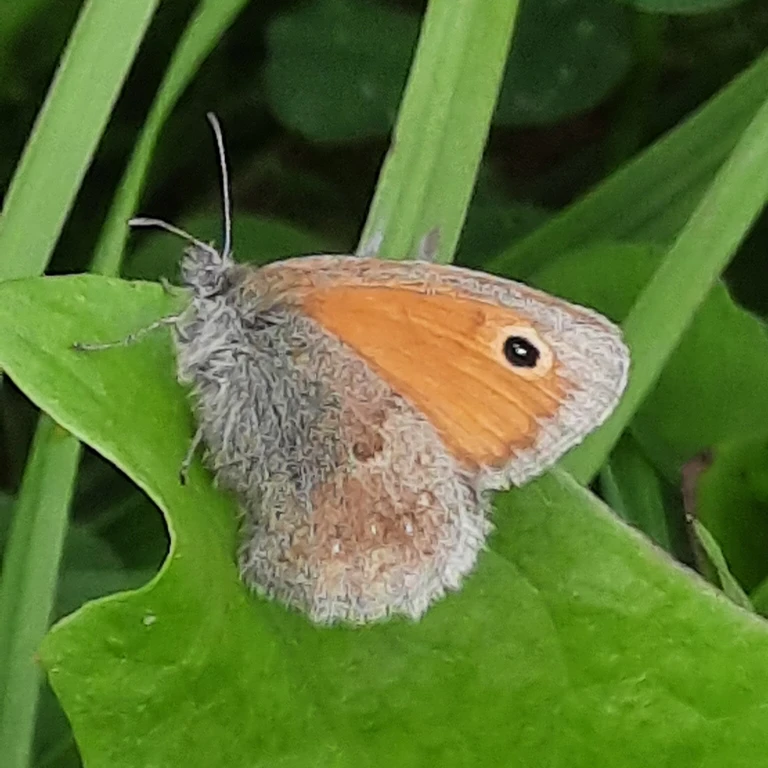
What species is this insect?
Coenonympha pamphilus
